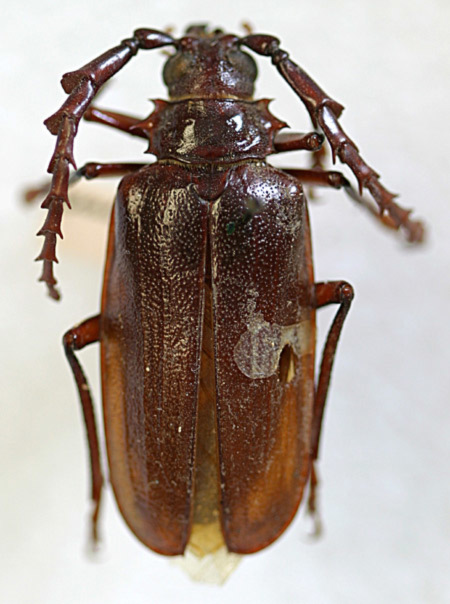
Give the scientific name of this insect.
Prionus ineptus (also Prionus californicus)
